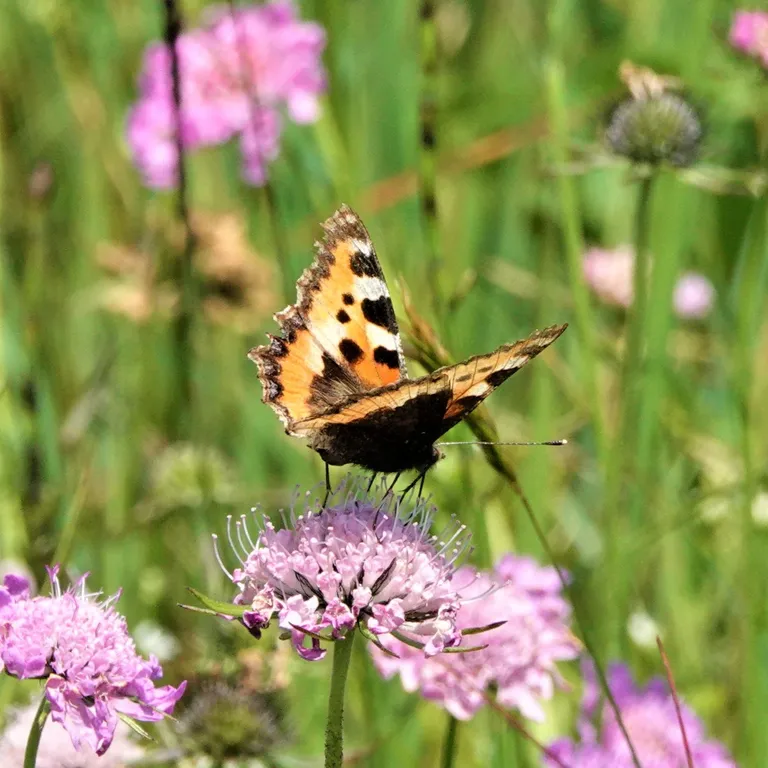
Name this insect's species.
Aglais urticae
